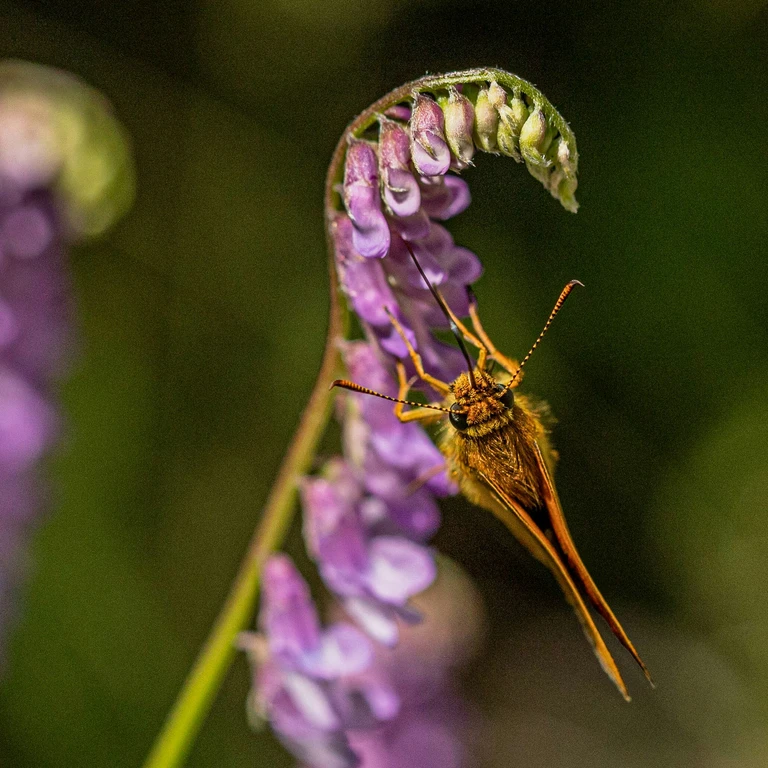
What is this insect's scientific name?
Ochlodes sylvanus (also Ochlodes venata)
